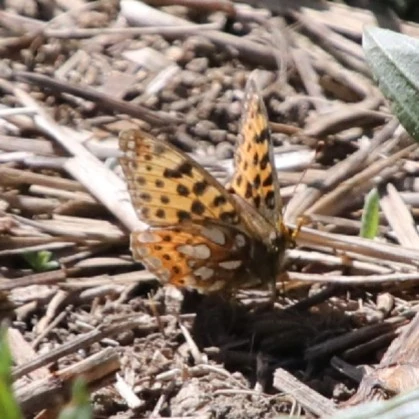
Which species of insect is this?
Issoria lathonia
